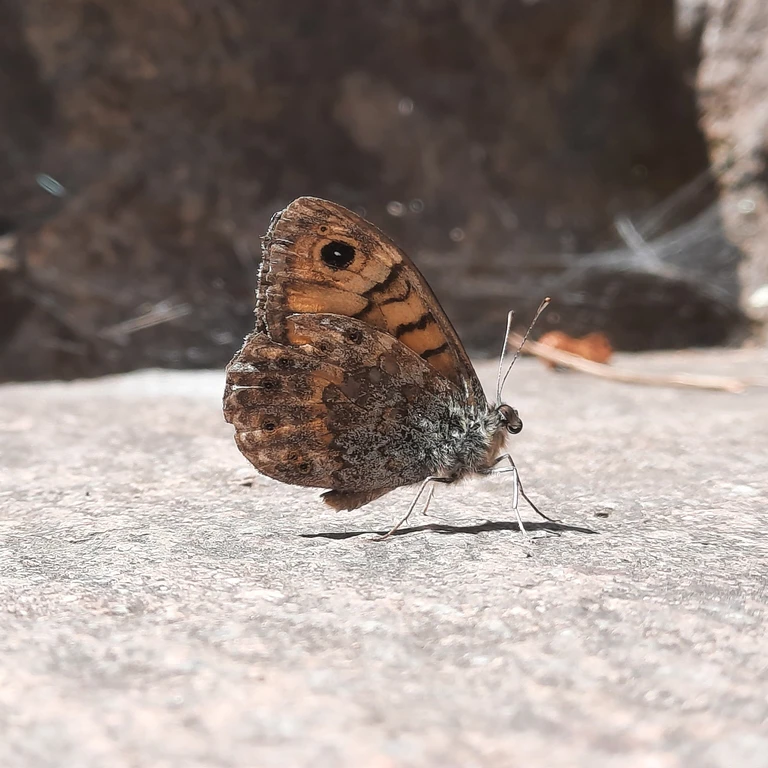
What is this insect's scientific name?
Lasiommata megera (also Pararge megera)
